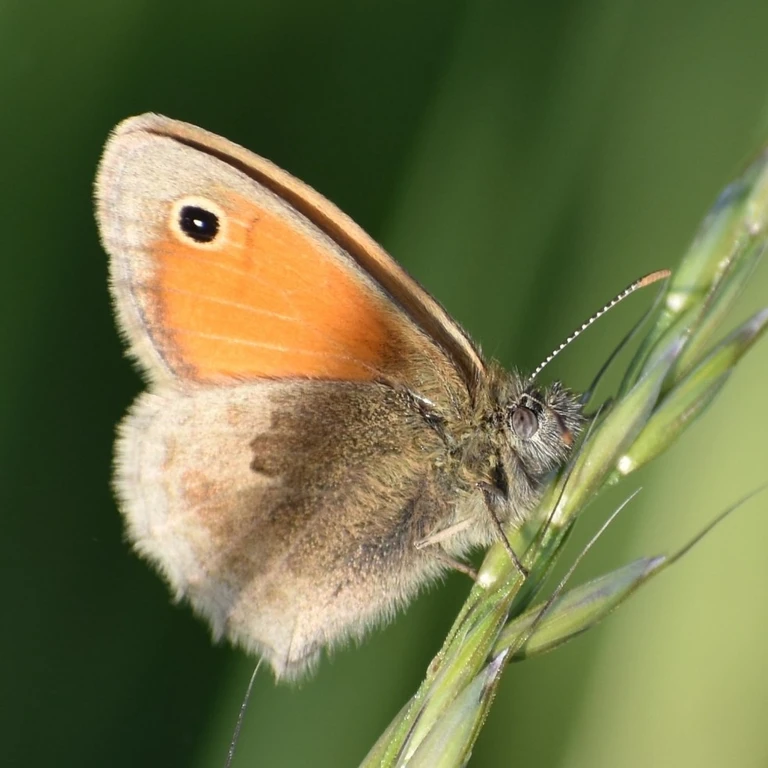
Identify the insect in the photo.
Coenonympha pamphilus
